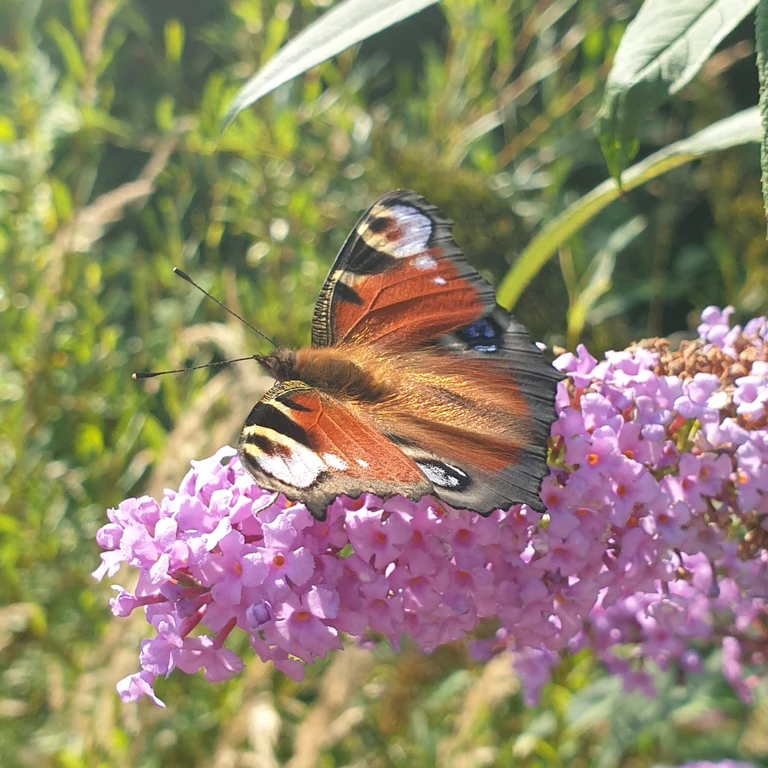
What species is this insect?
Aglais io
